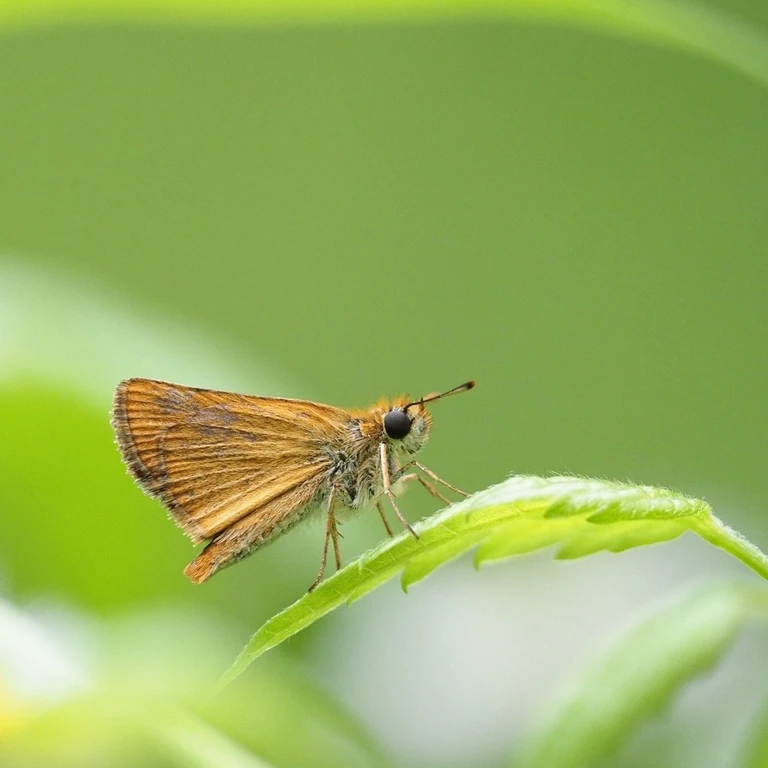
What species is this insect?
Thymelicus sylvestris
